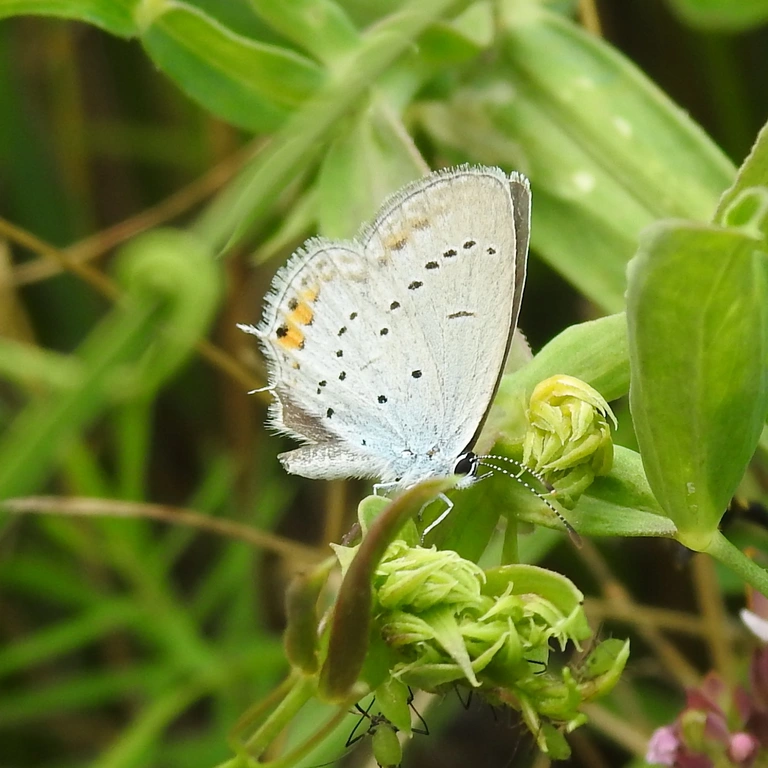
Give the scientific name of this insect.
Cupido argiades (also Elkalyce argiades)
